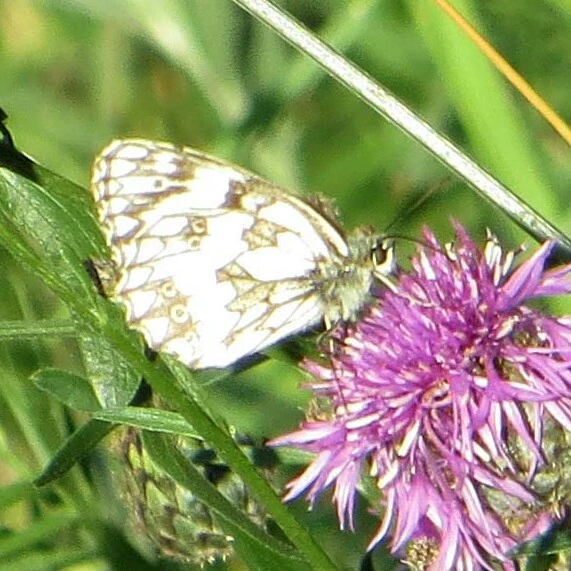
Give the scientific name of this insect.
Melanargia galathea
